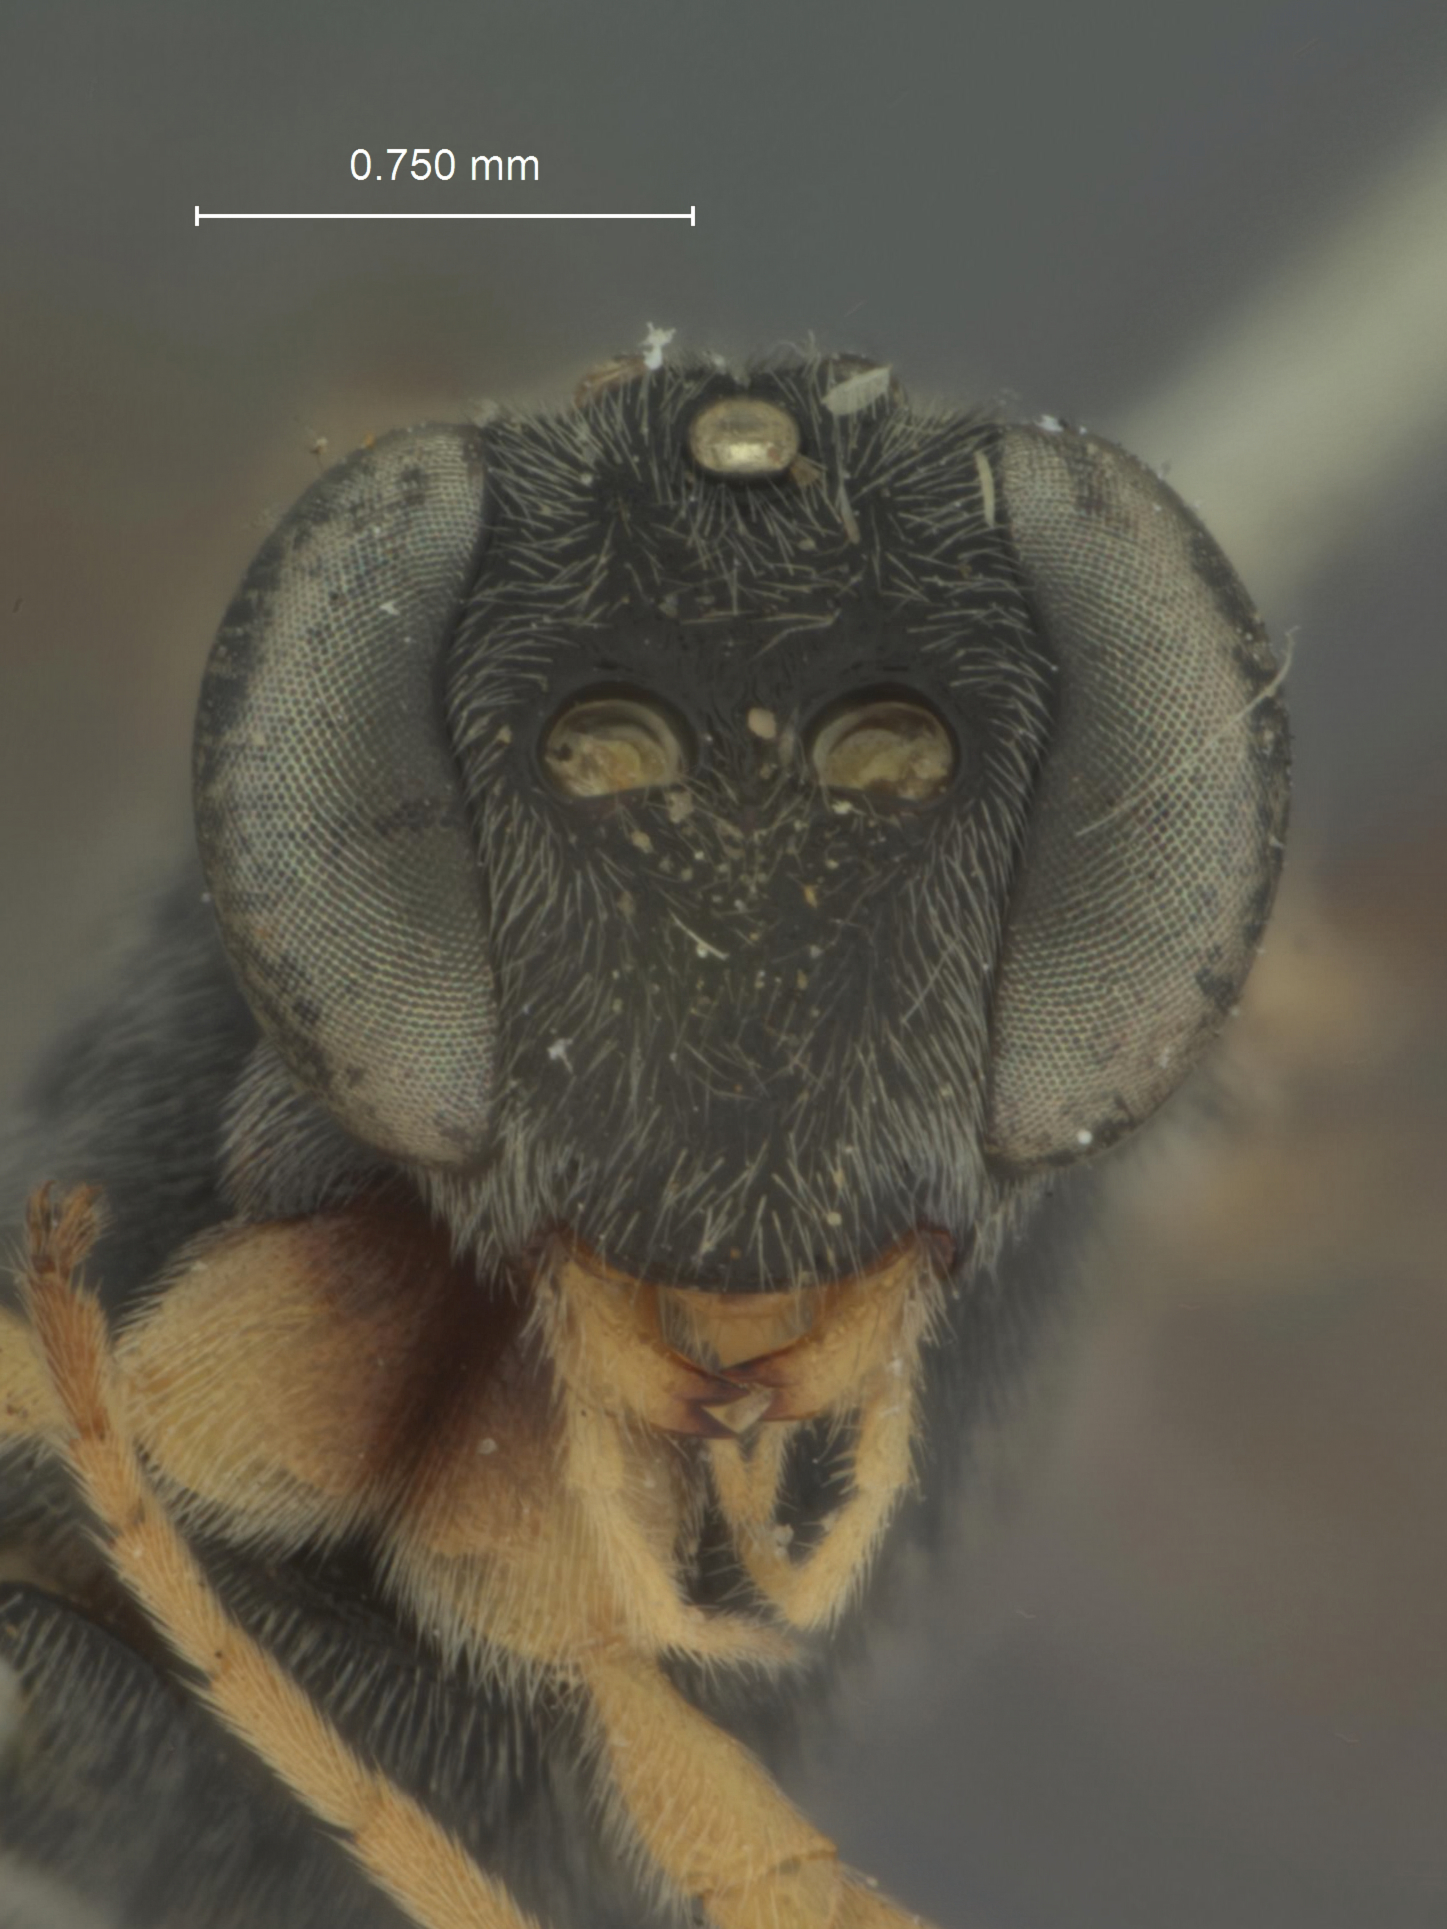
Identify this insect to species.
Limneria belfragei
